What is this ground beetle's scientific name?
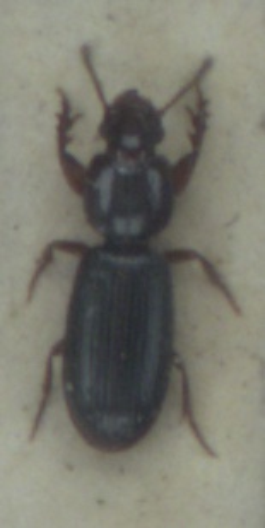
Clivina fossor
